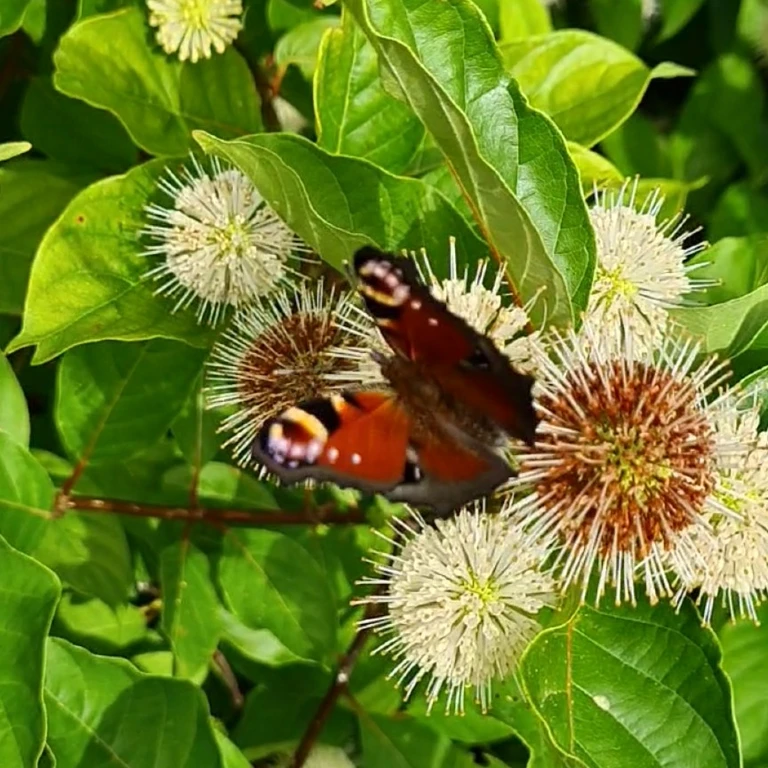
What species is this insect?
Aglais io
